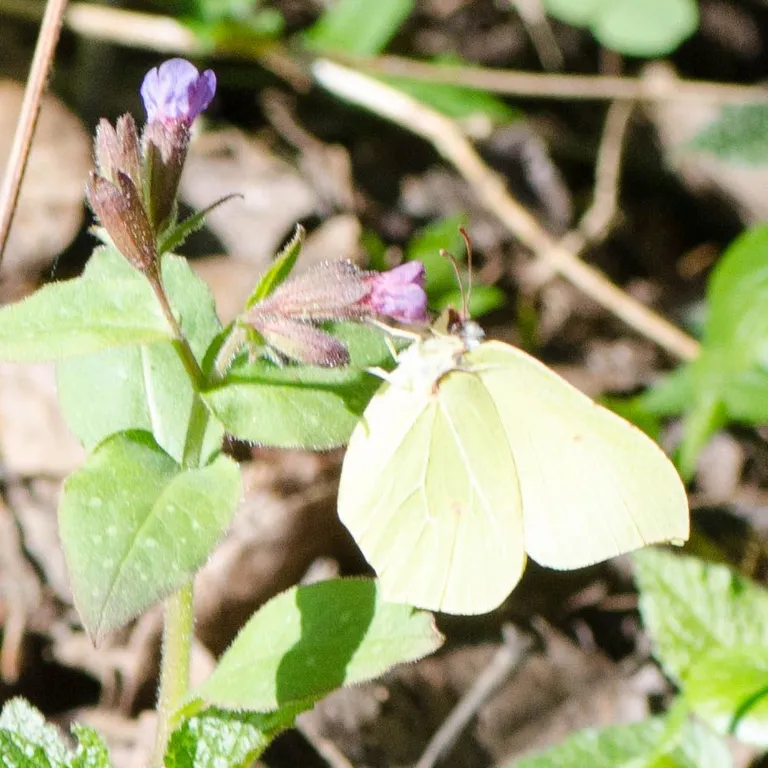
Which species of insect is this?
Gonepteryx rhamni
